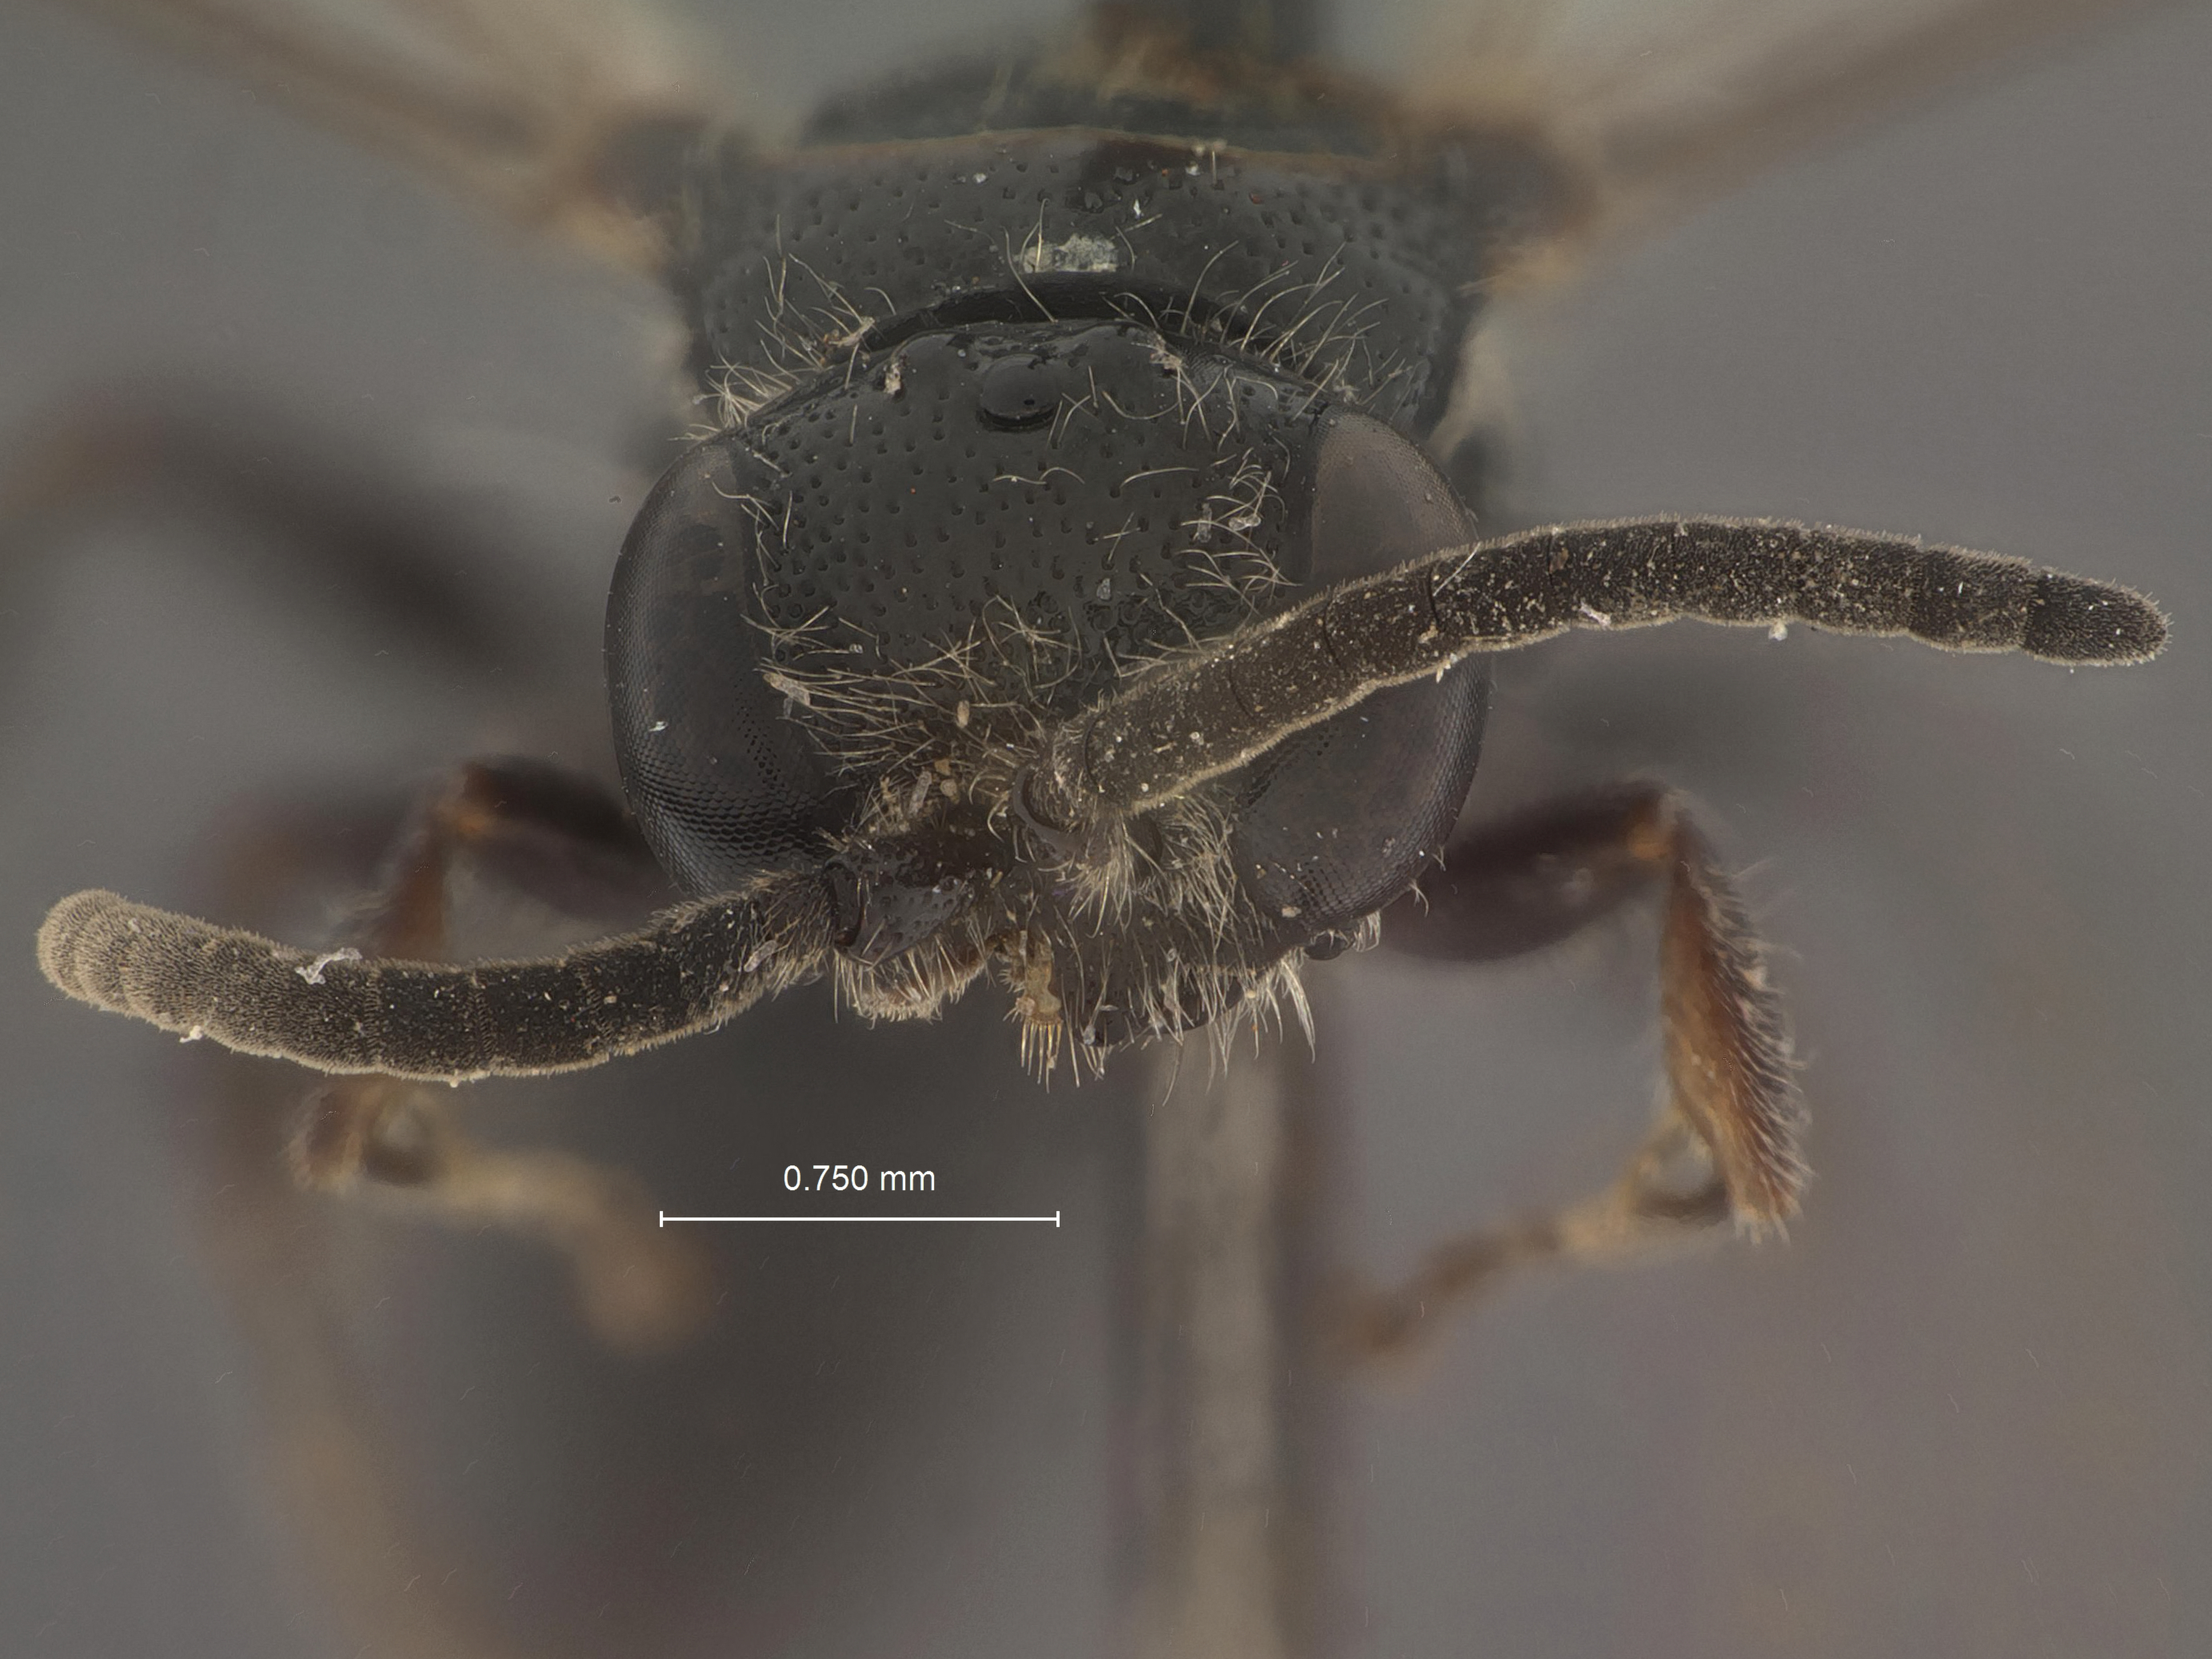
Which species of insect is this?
Tiphia dampara
